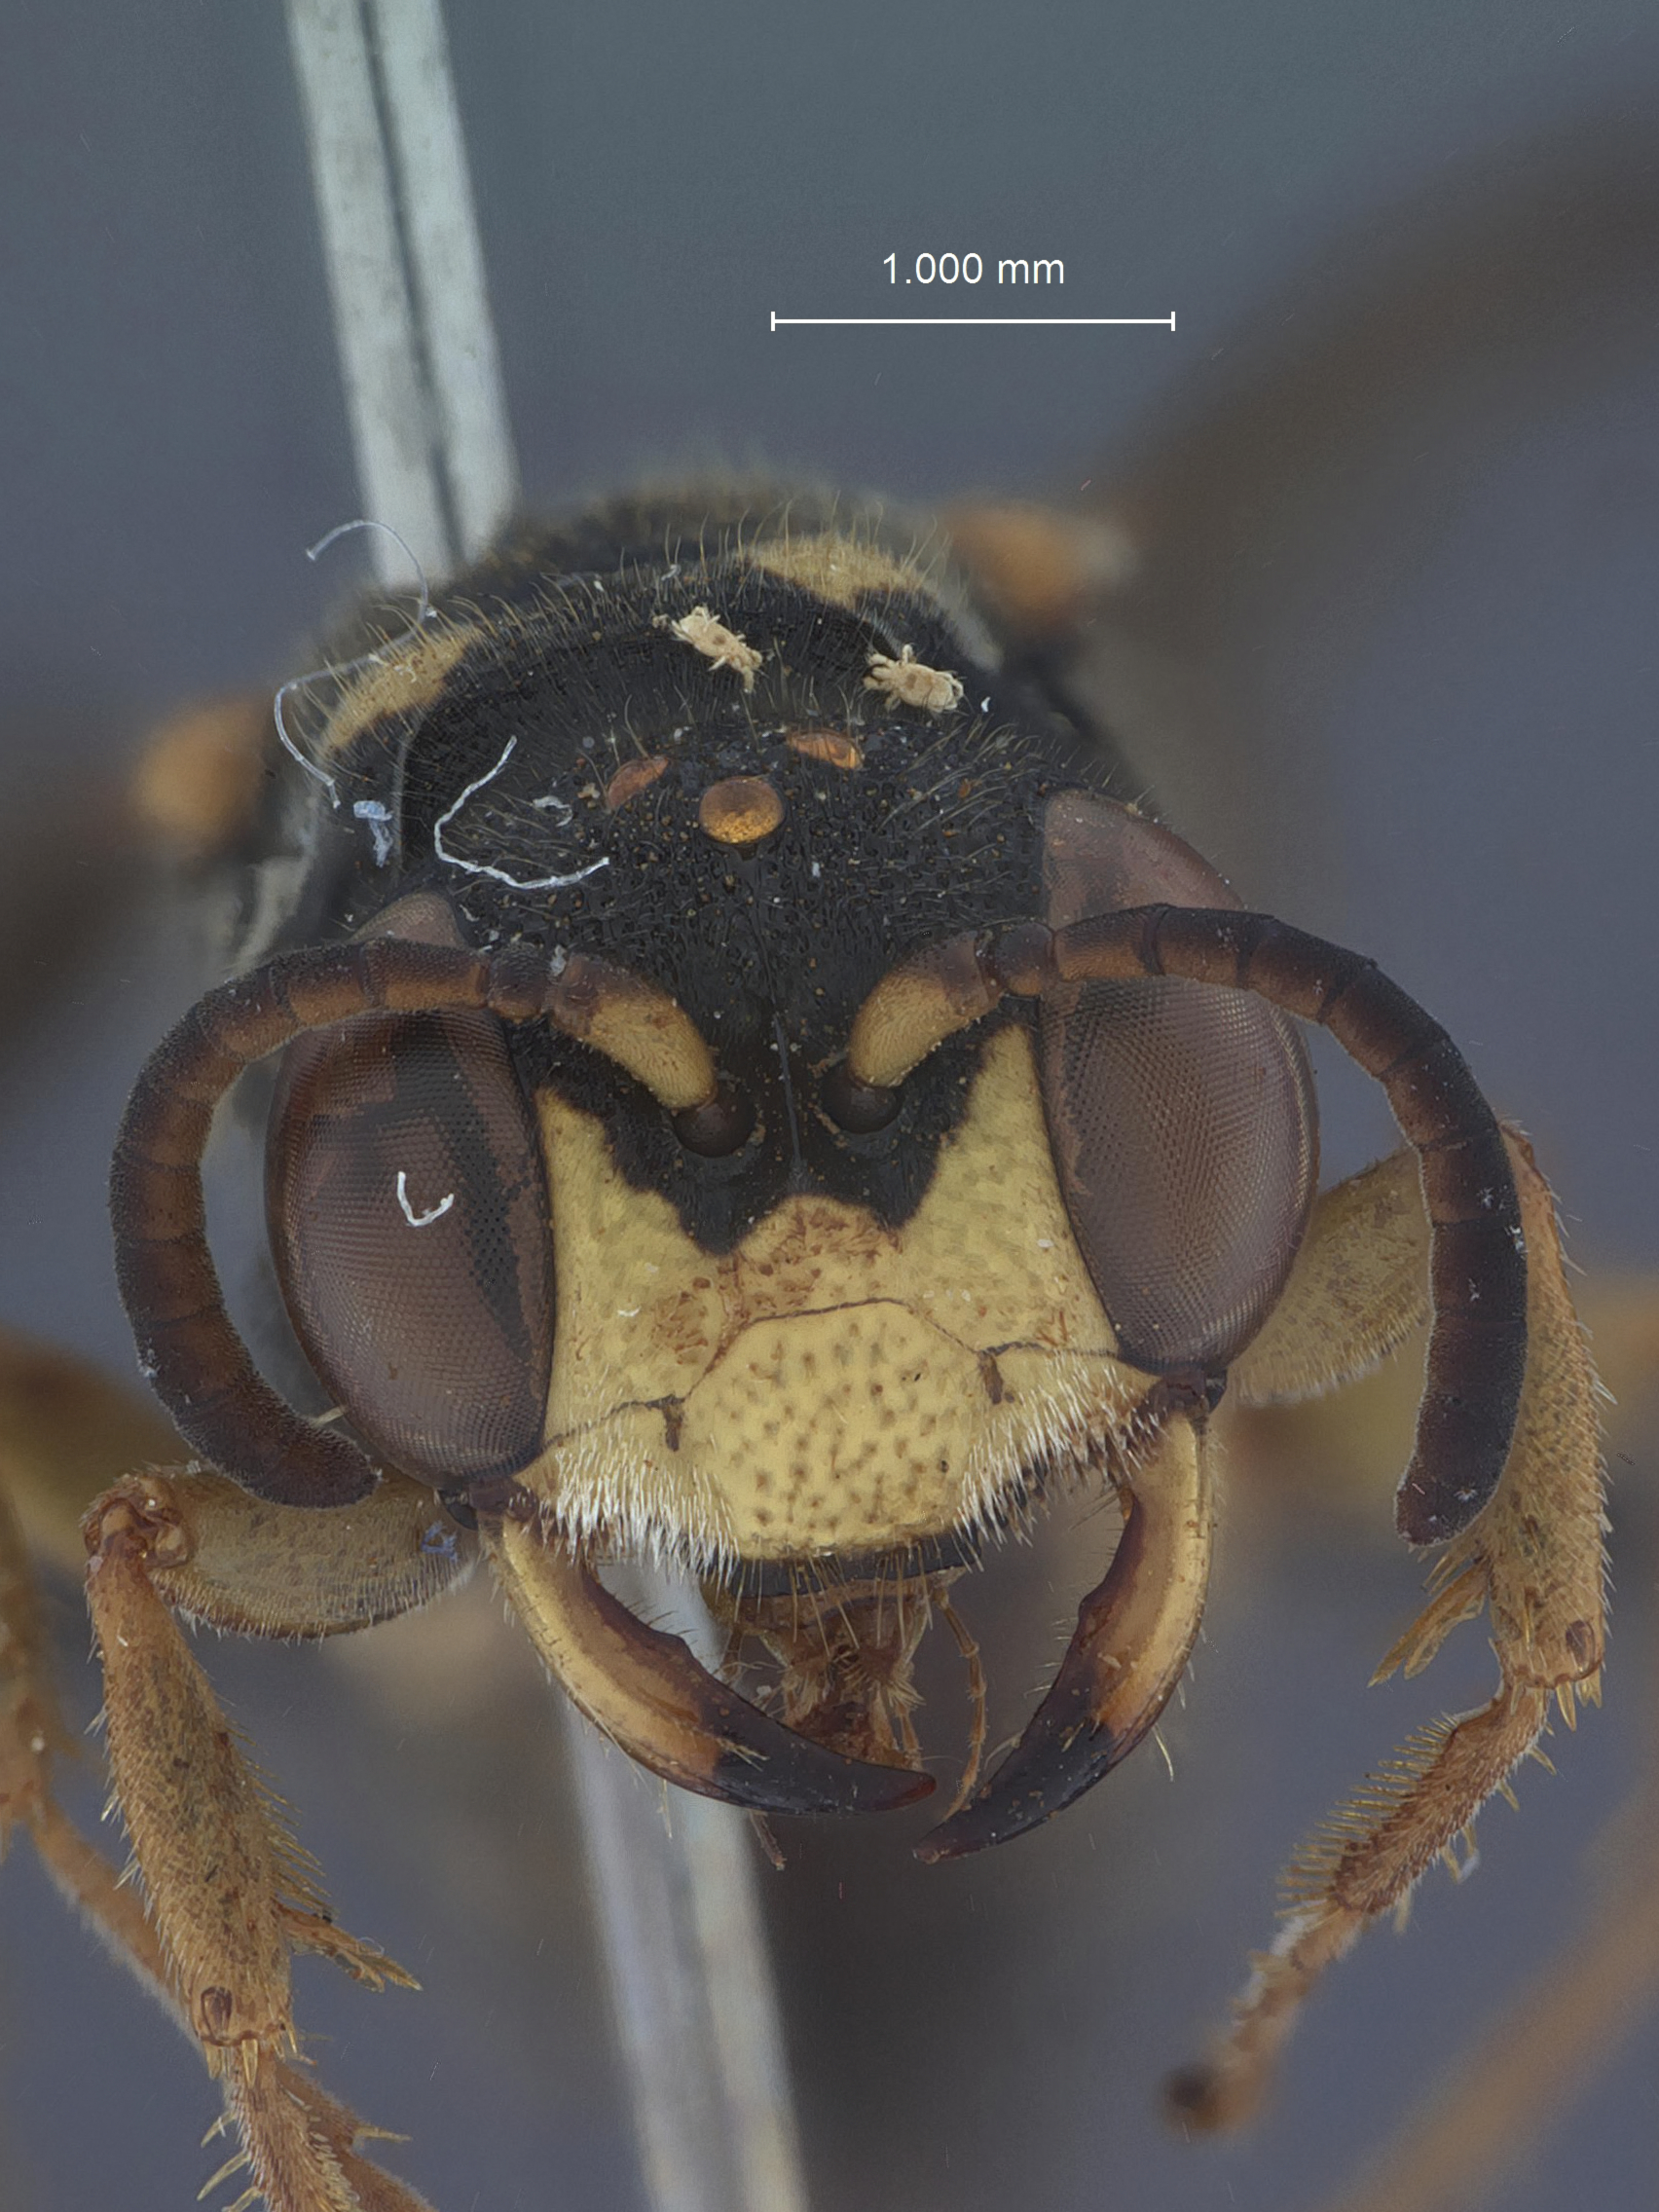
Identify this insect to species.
Cerceris aborlana
